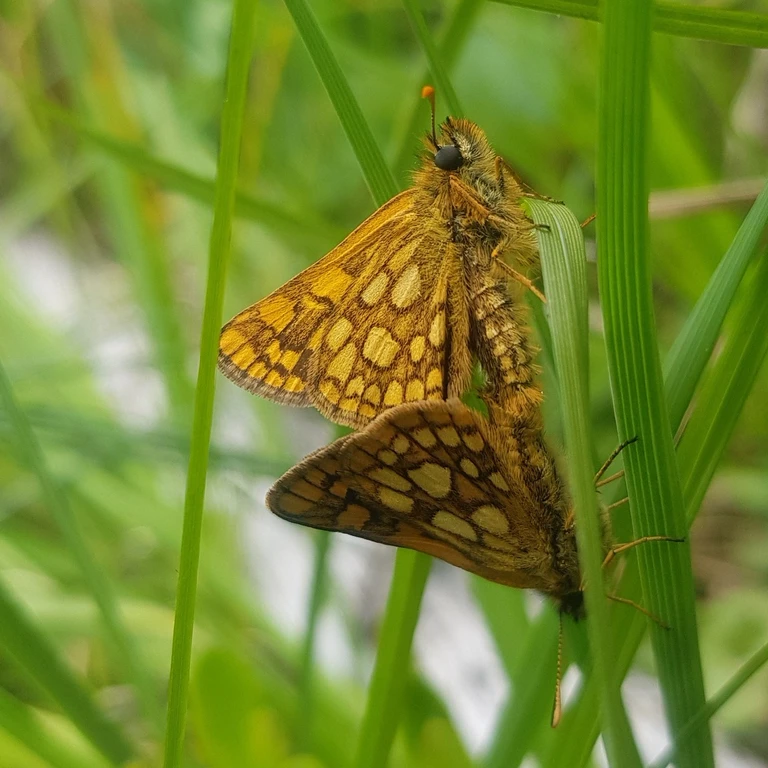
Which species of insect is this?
Carterocephalus palaemon
